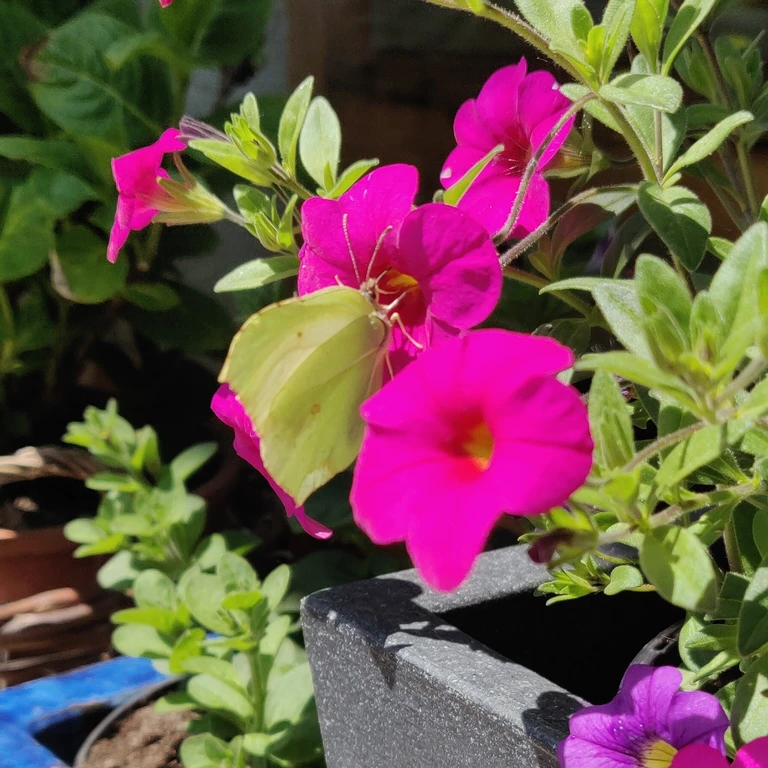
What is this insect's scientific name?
Gonepteryx rhamni
